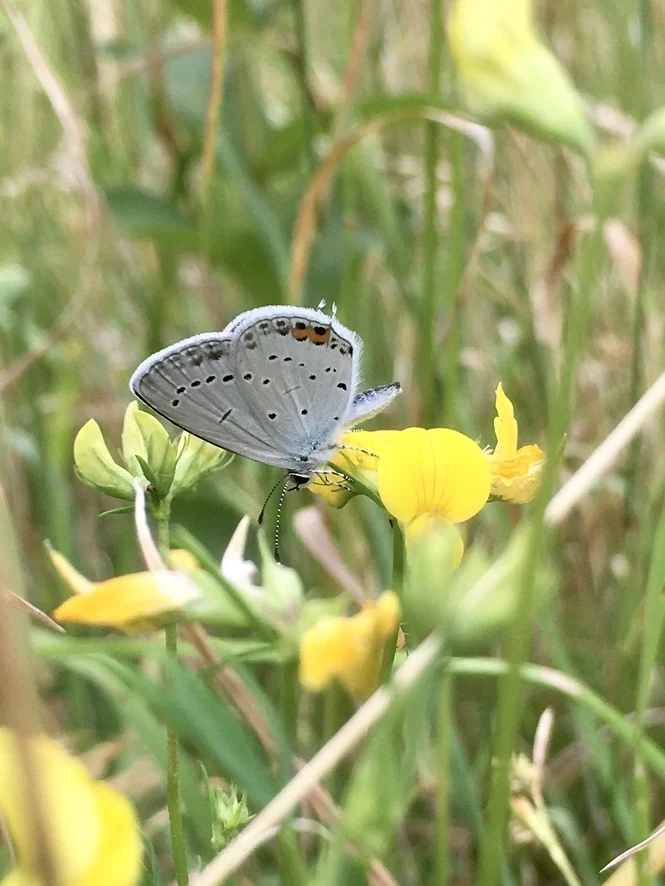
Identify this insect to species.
Cupido argiades (also Elkalyce argiades)
